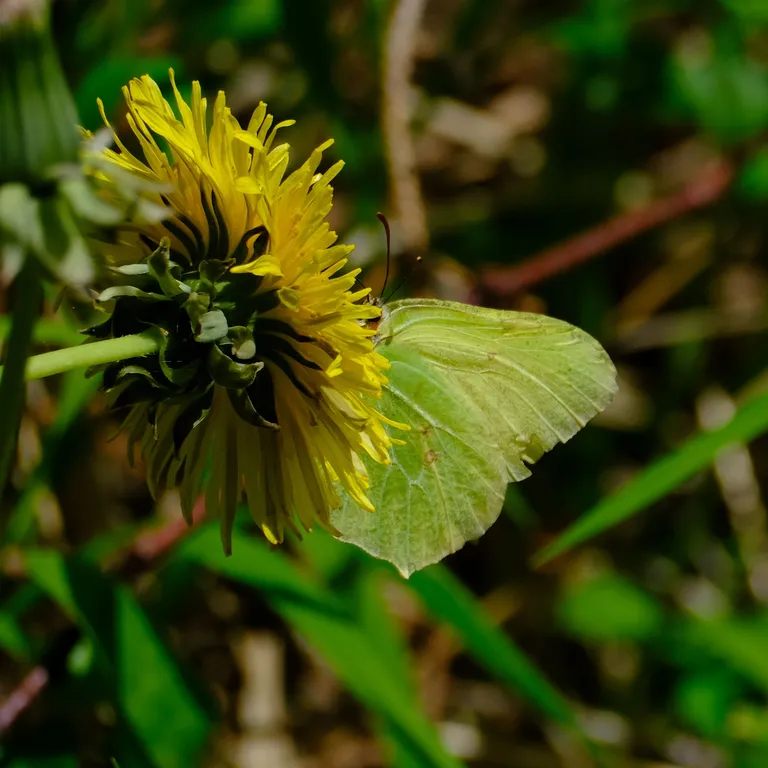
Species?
Gonepteryx rhamni
